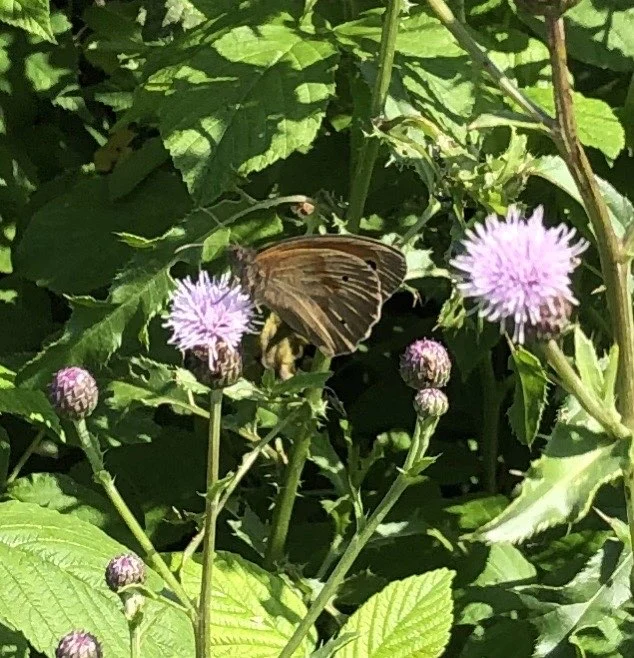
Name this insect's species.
Maniola jurtina
